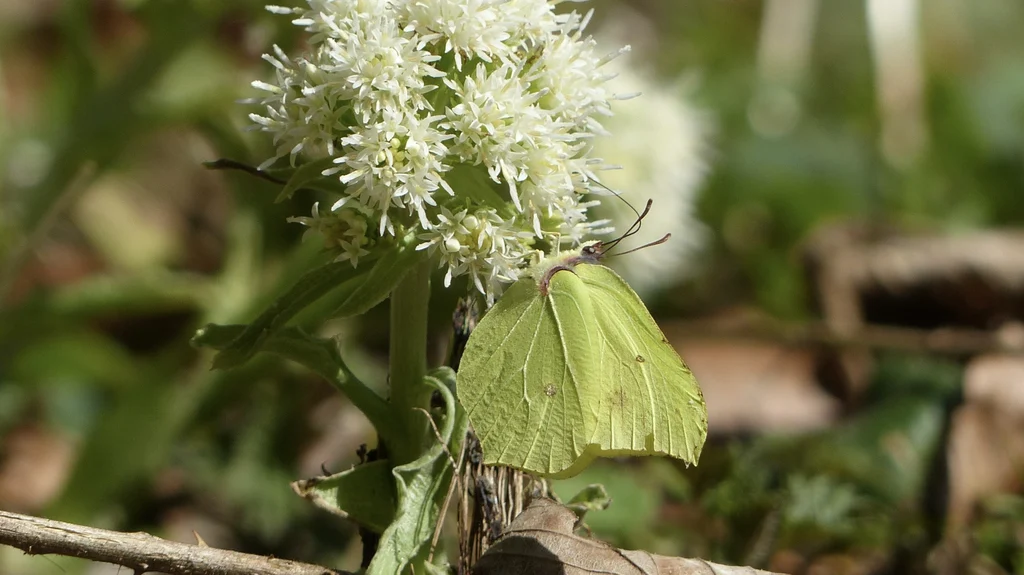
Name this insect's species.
Gonepteryx rhamni
